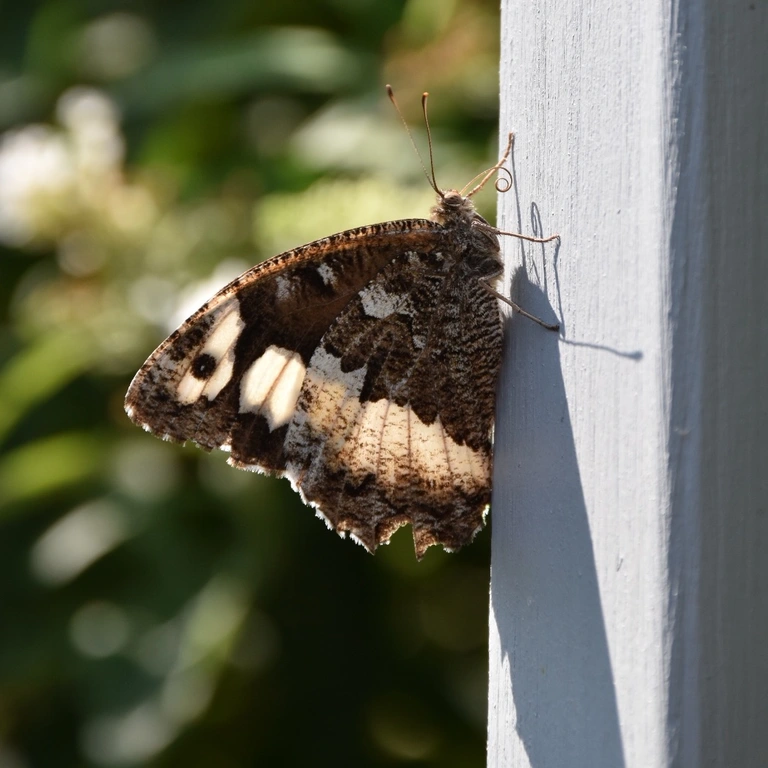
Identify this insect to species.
Brintesia circe
